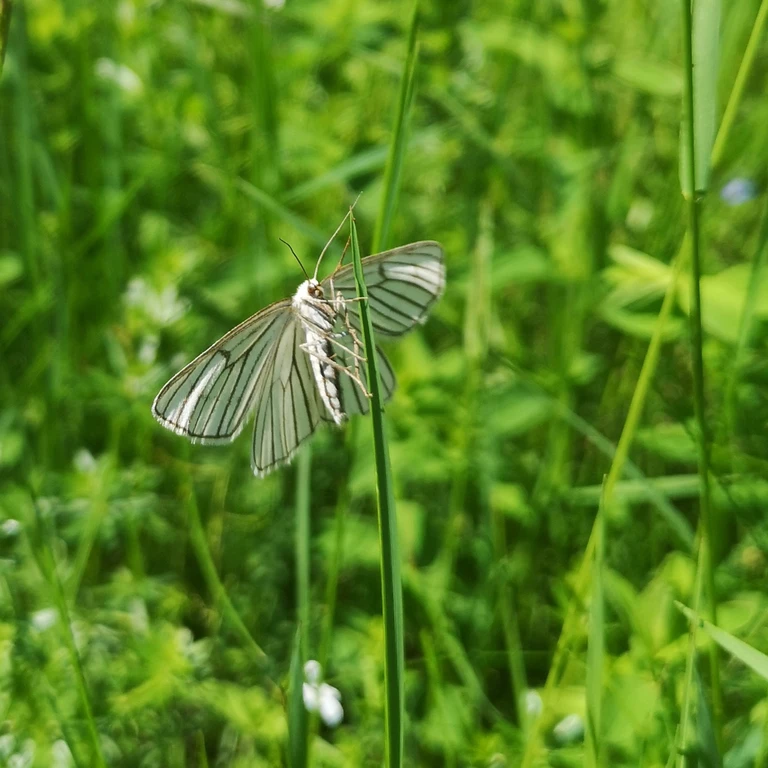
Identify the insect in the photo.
Siona lineata
